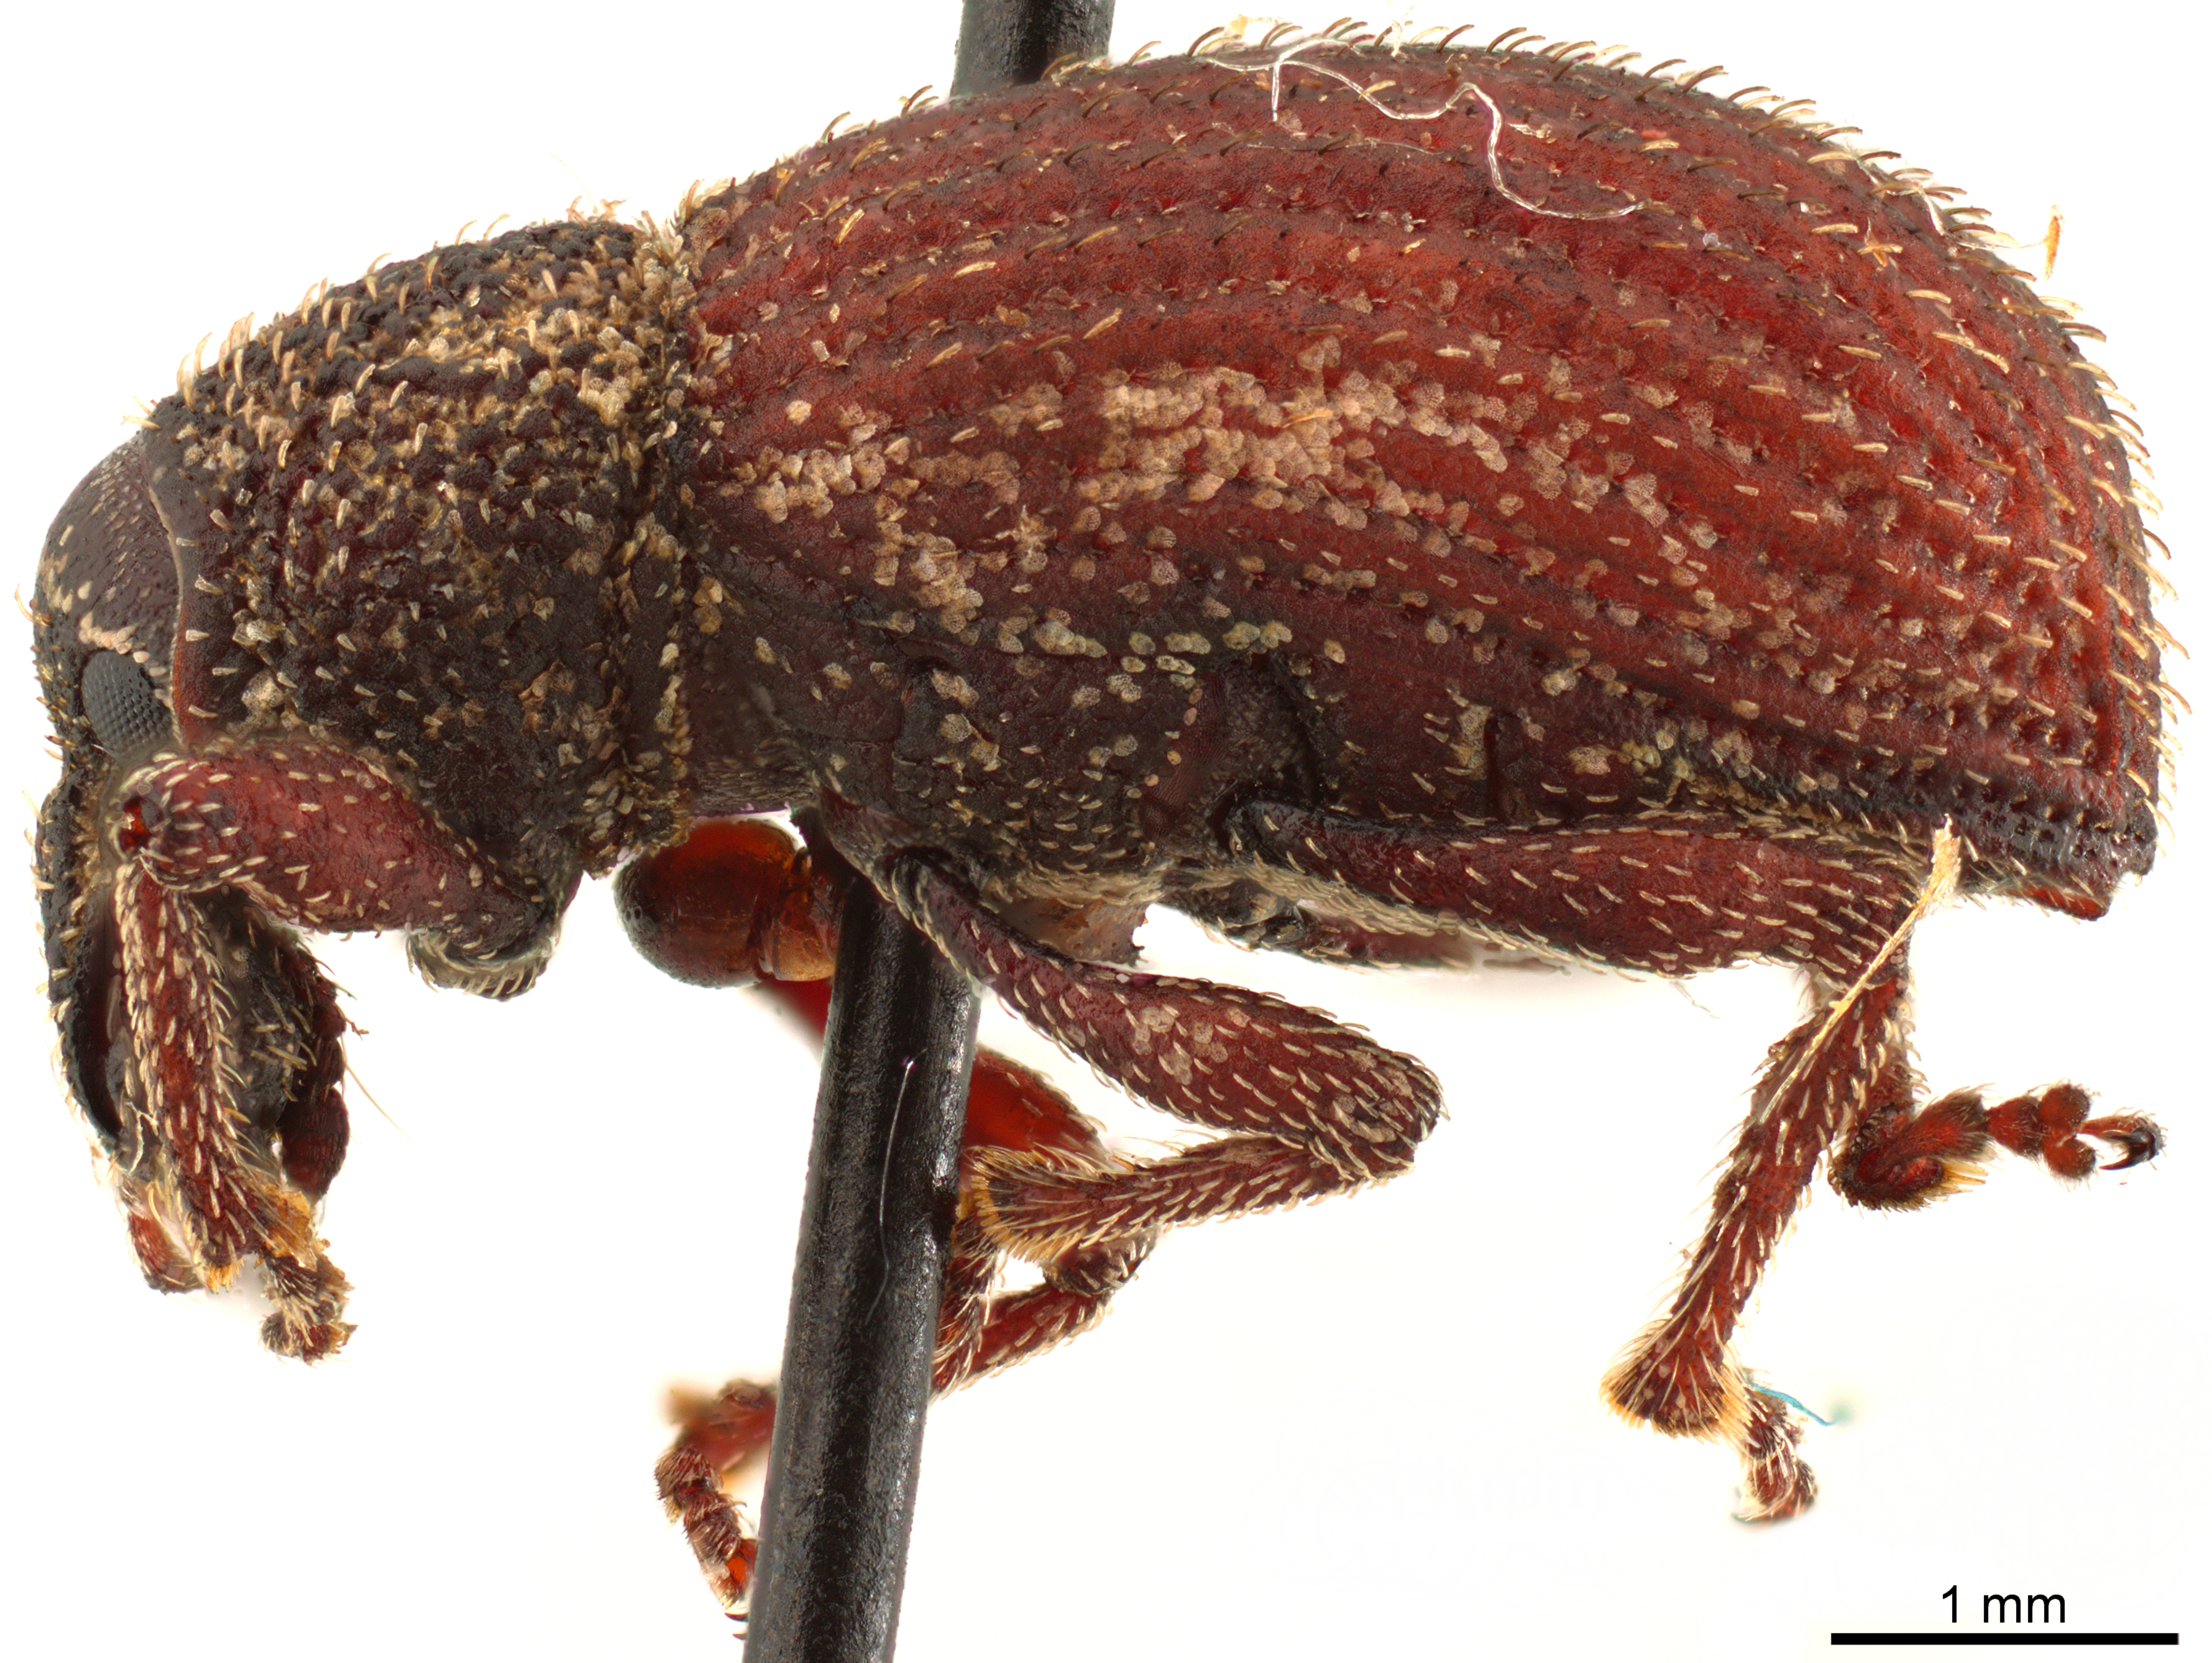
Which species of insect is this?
Dichoxenus setiger
